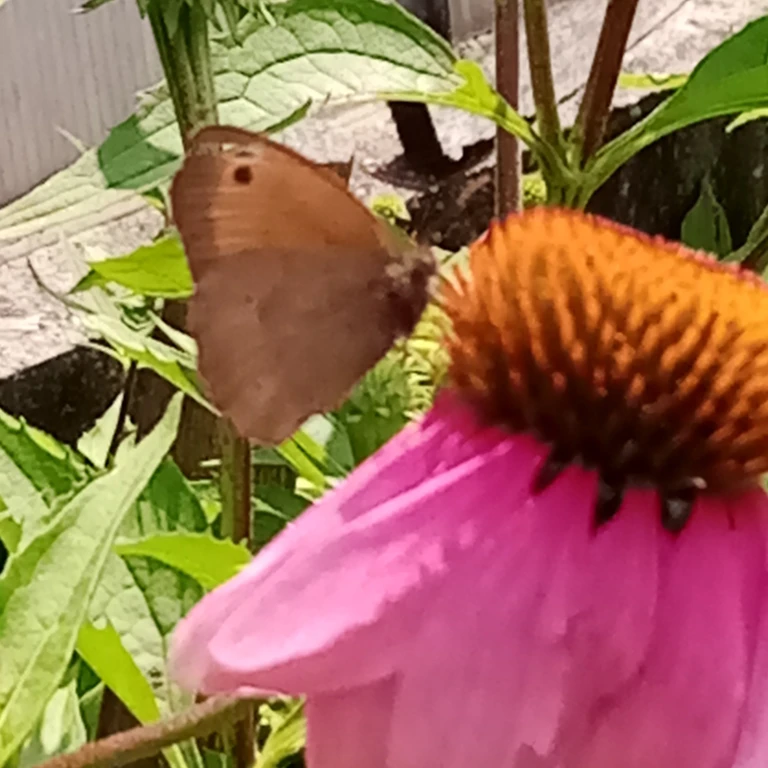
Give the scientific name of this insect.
Maniola jurtina
